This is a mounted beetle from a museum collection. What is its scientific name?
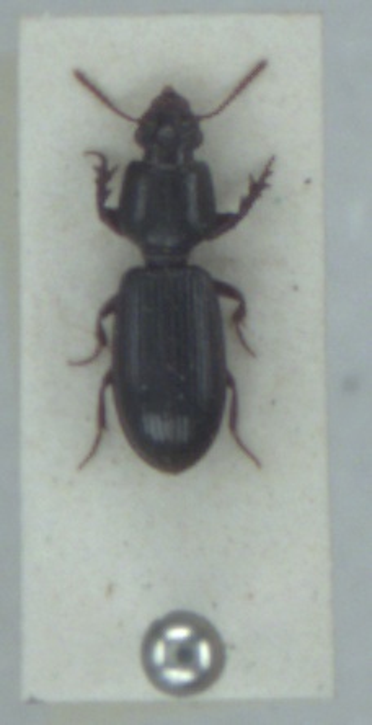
Clivina fossor
